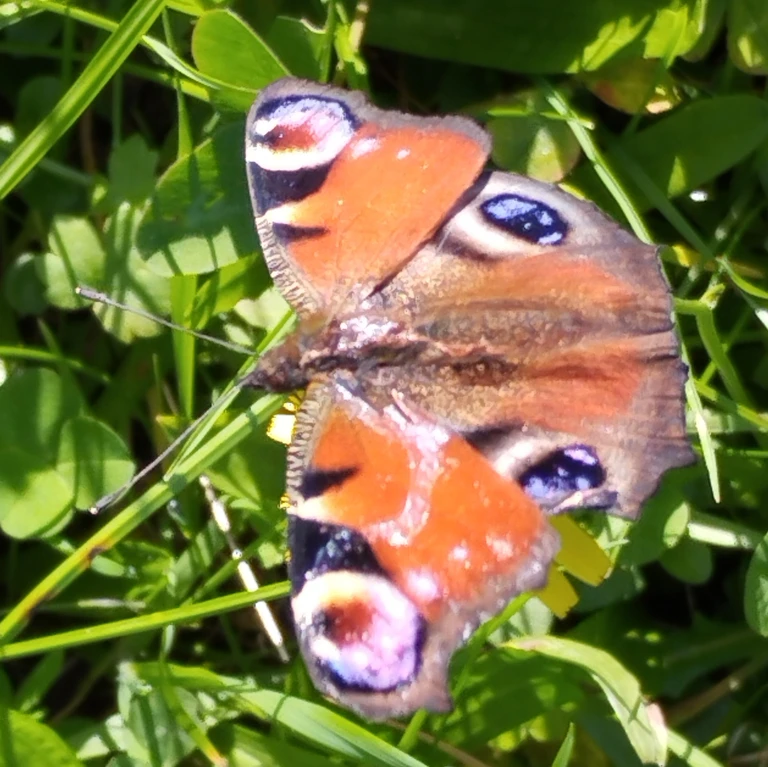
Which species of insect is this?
Aglais io
